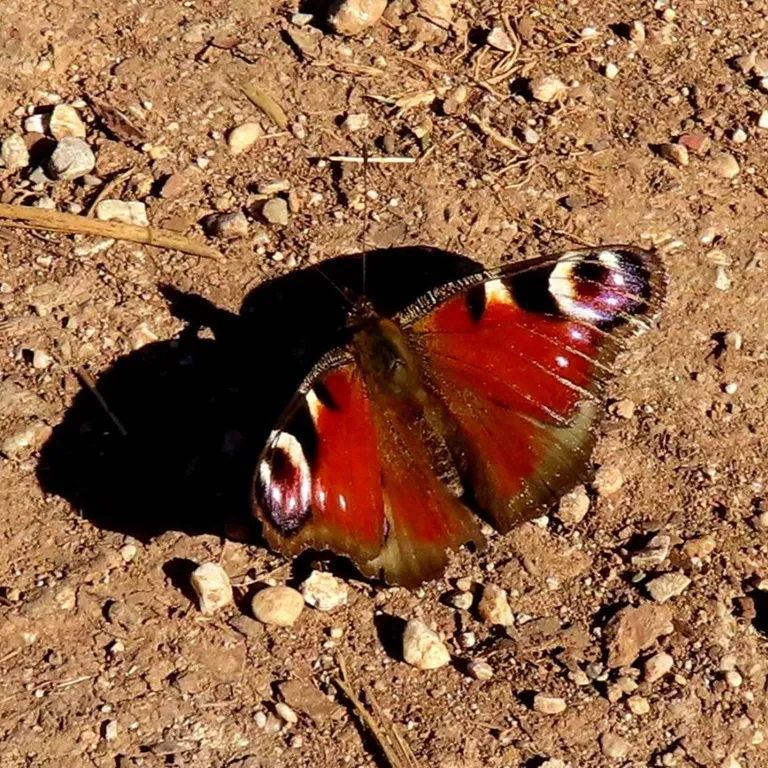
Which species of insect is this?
Aglais io
